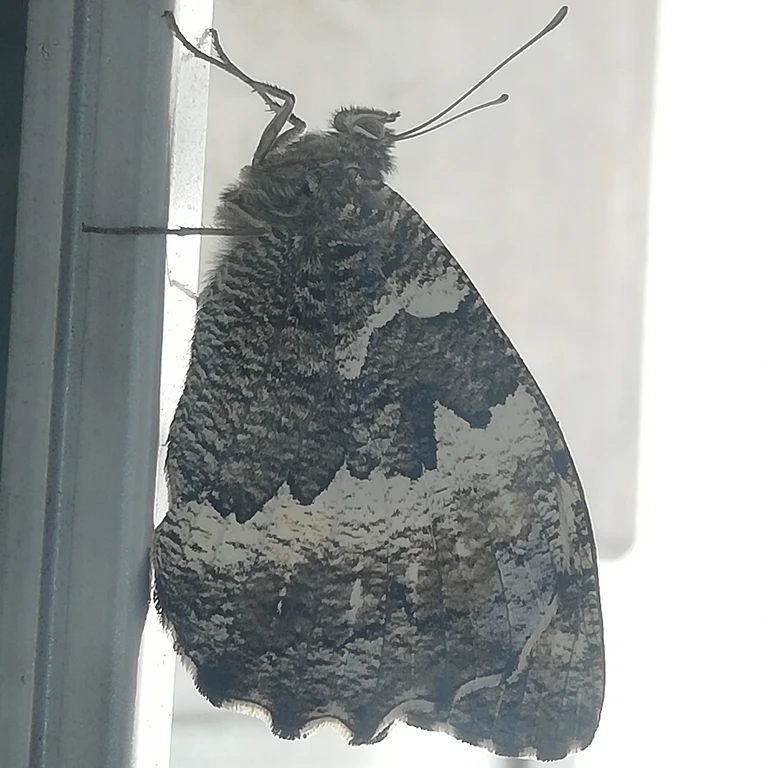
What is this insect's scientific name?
Brintesia circe
